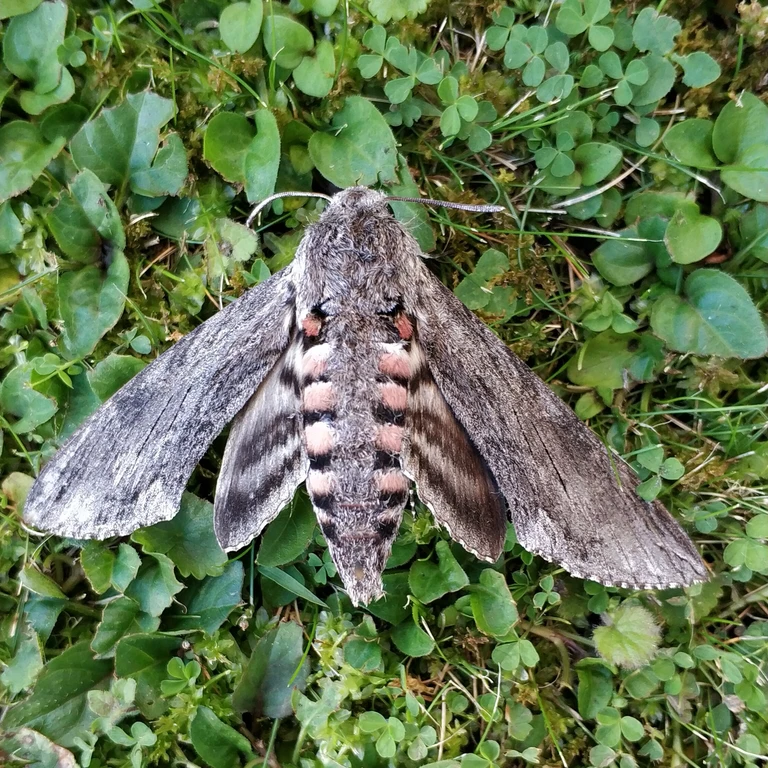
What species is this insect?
Agrius convolvuli
